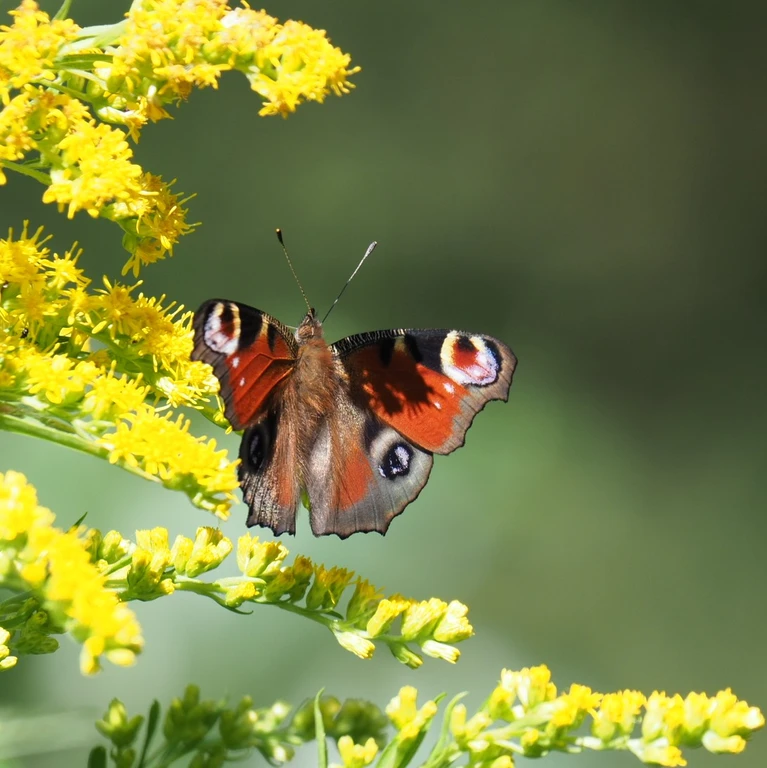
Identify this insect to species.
Aglais io
